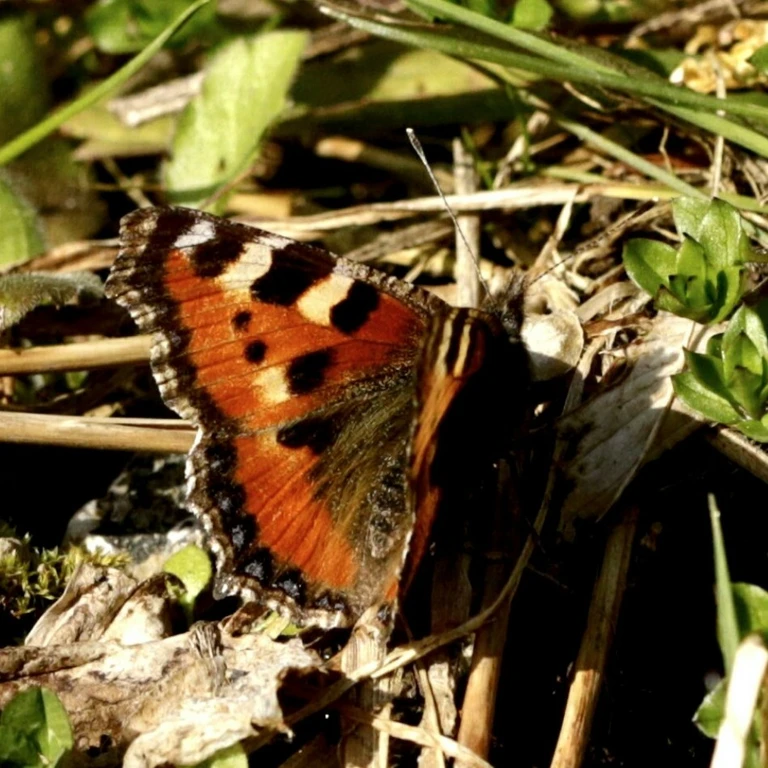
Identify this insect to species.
Aglais urticae
